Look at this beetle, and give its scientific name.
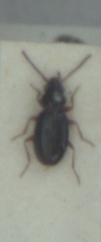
Bembidion gilvipes
